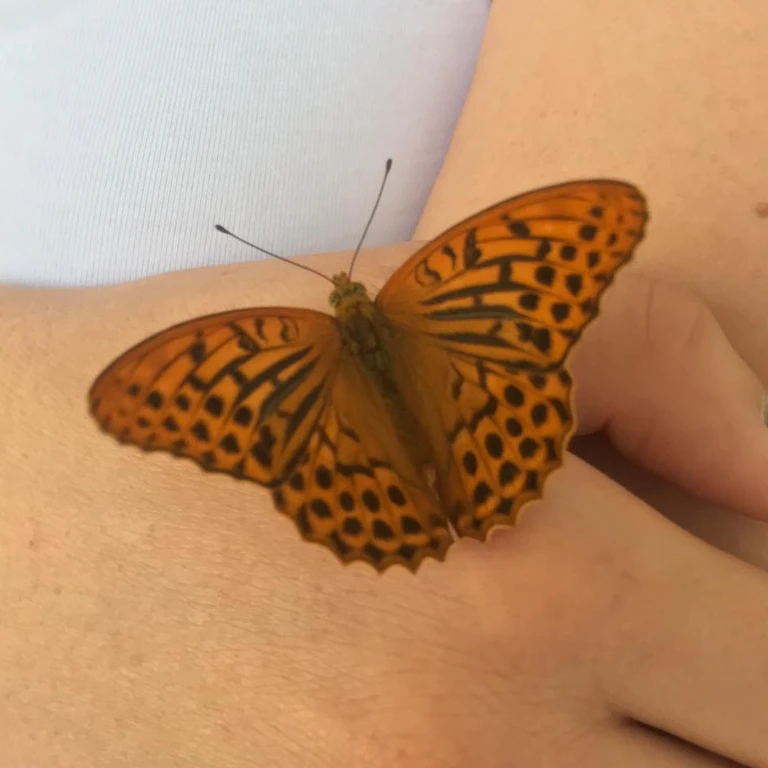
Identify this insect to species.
Argynnis paphia
